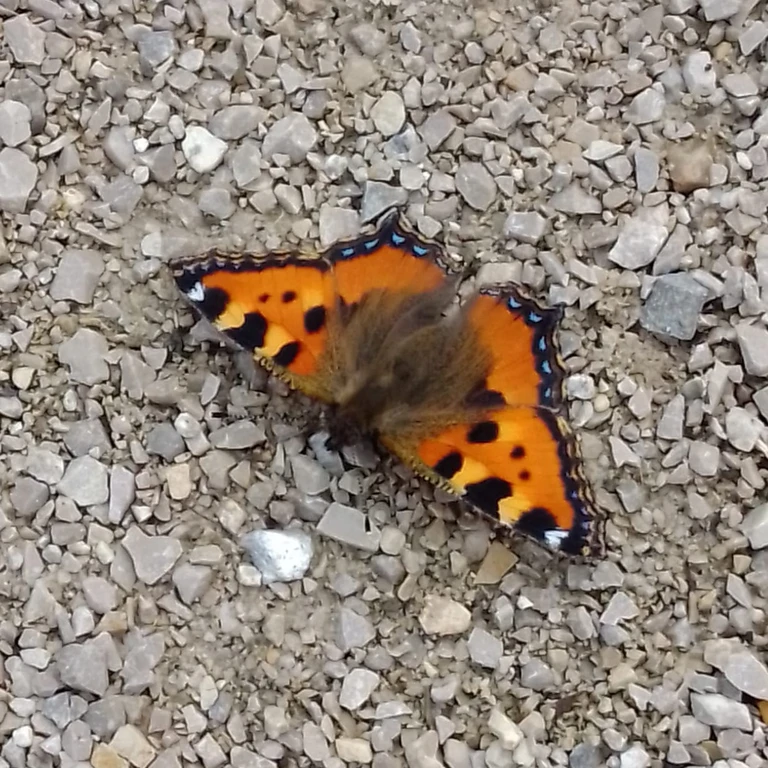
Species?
Aglais urticae
